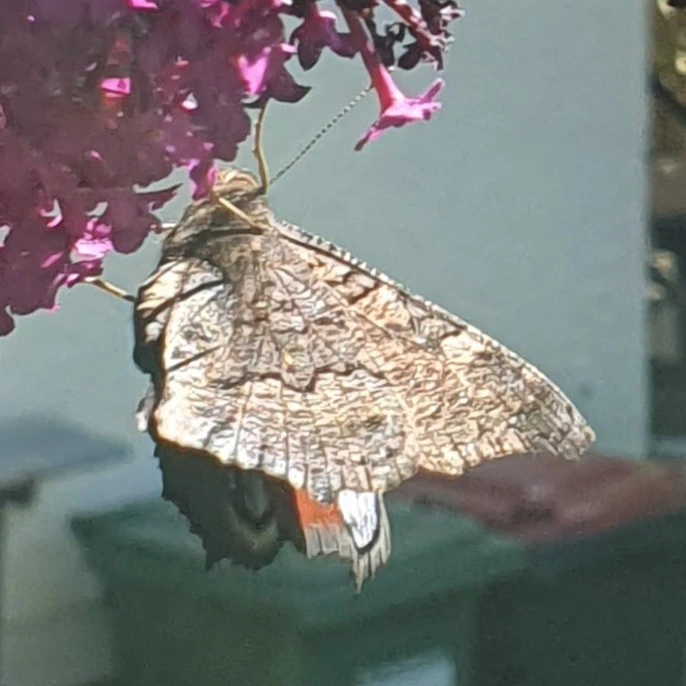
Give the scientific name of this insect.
Aglais io
